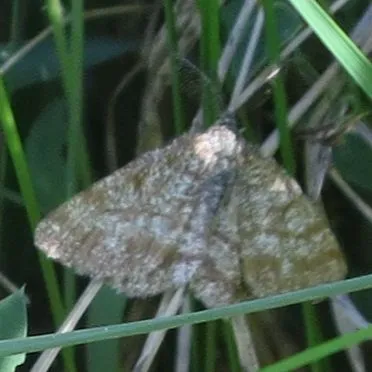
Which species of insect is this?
Ematurga atomaria
